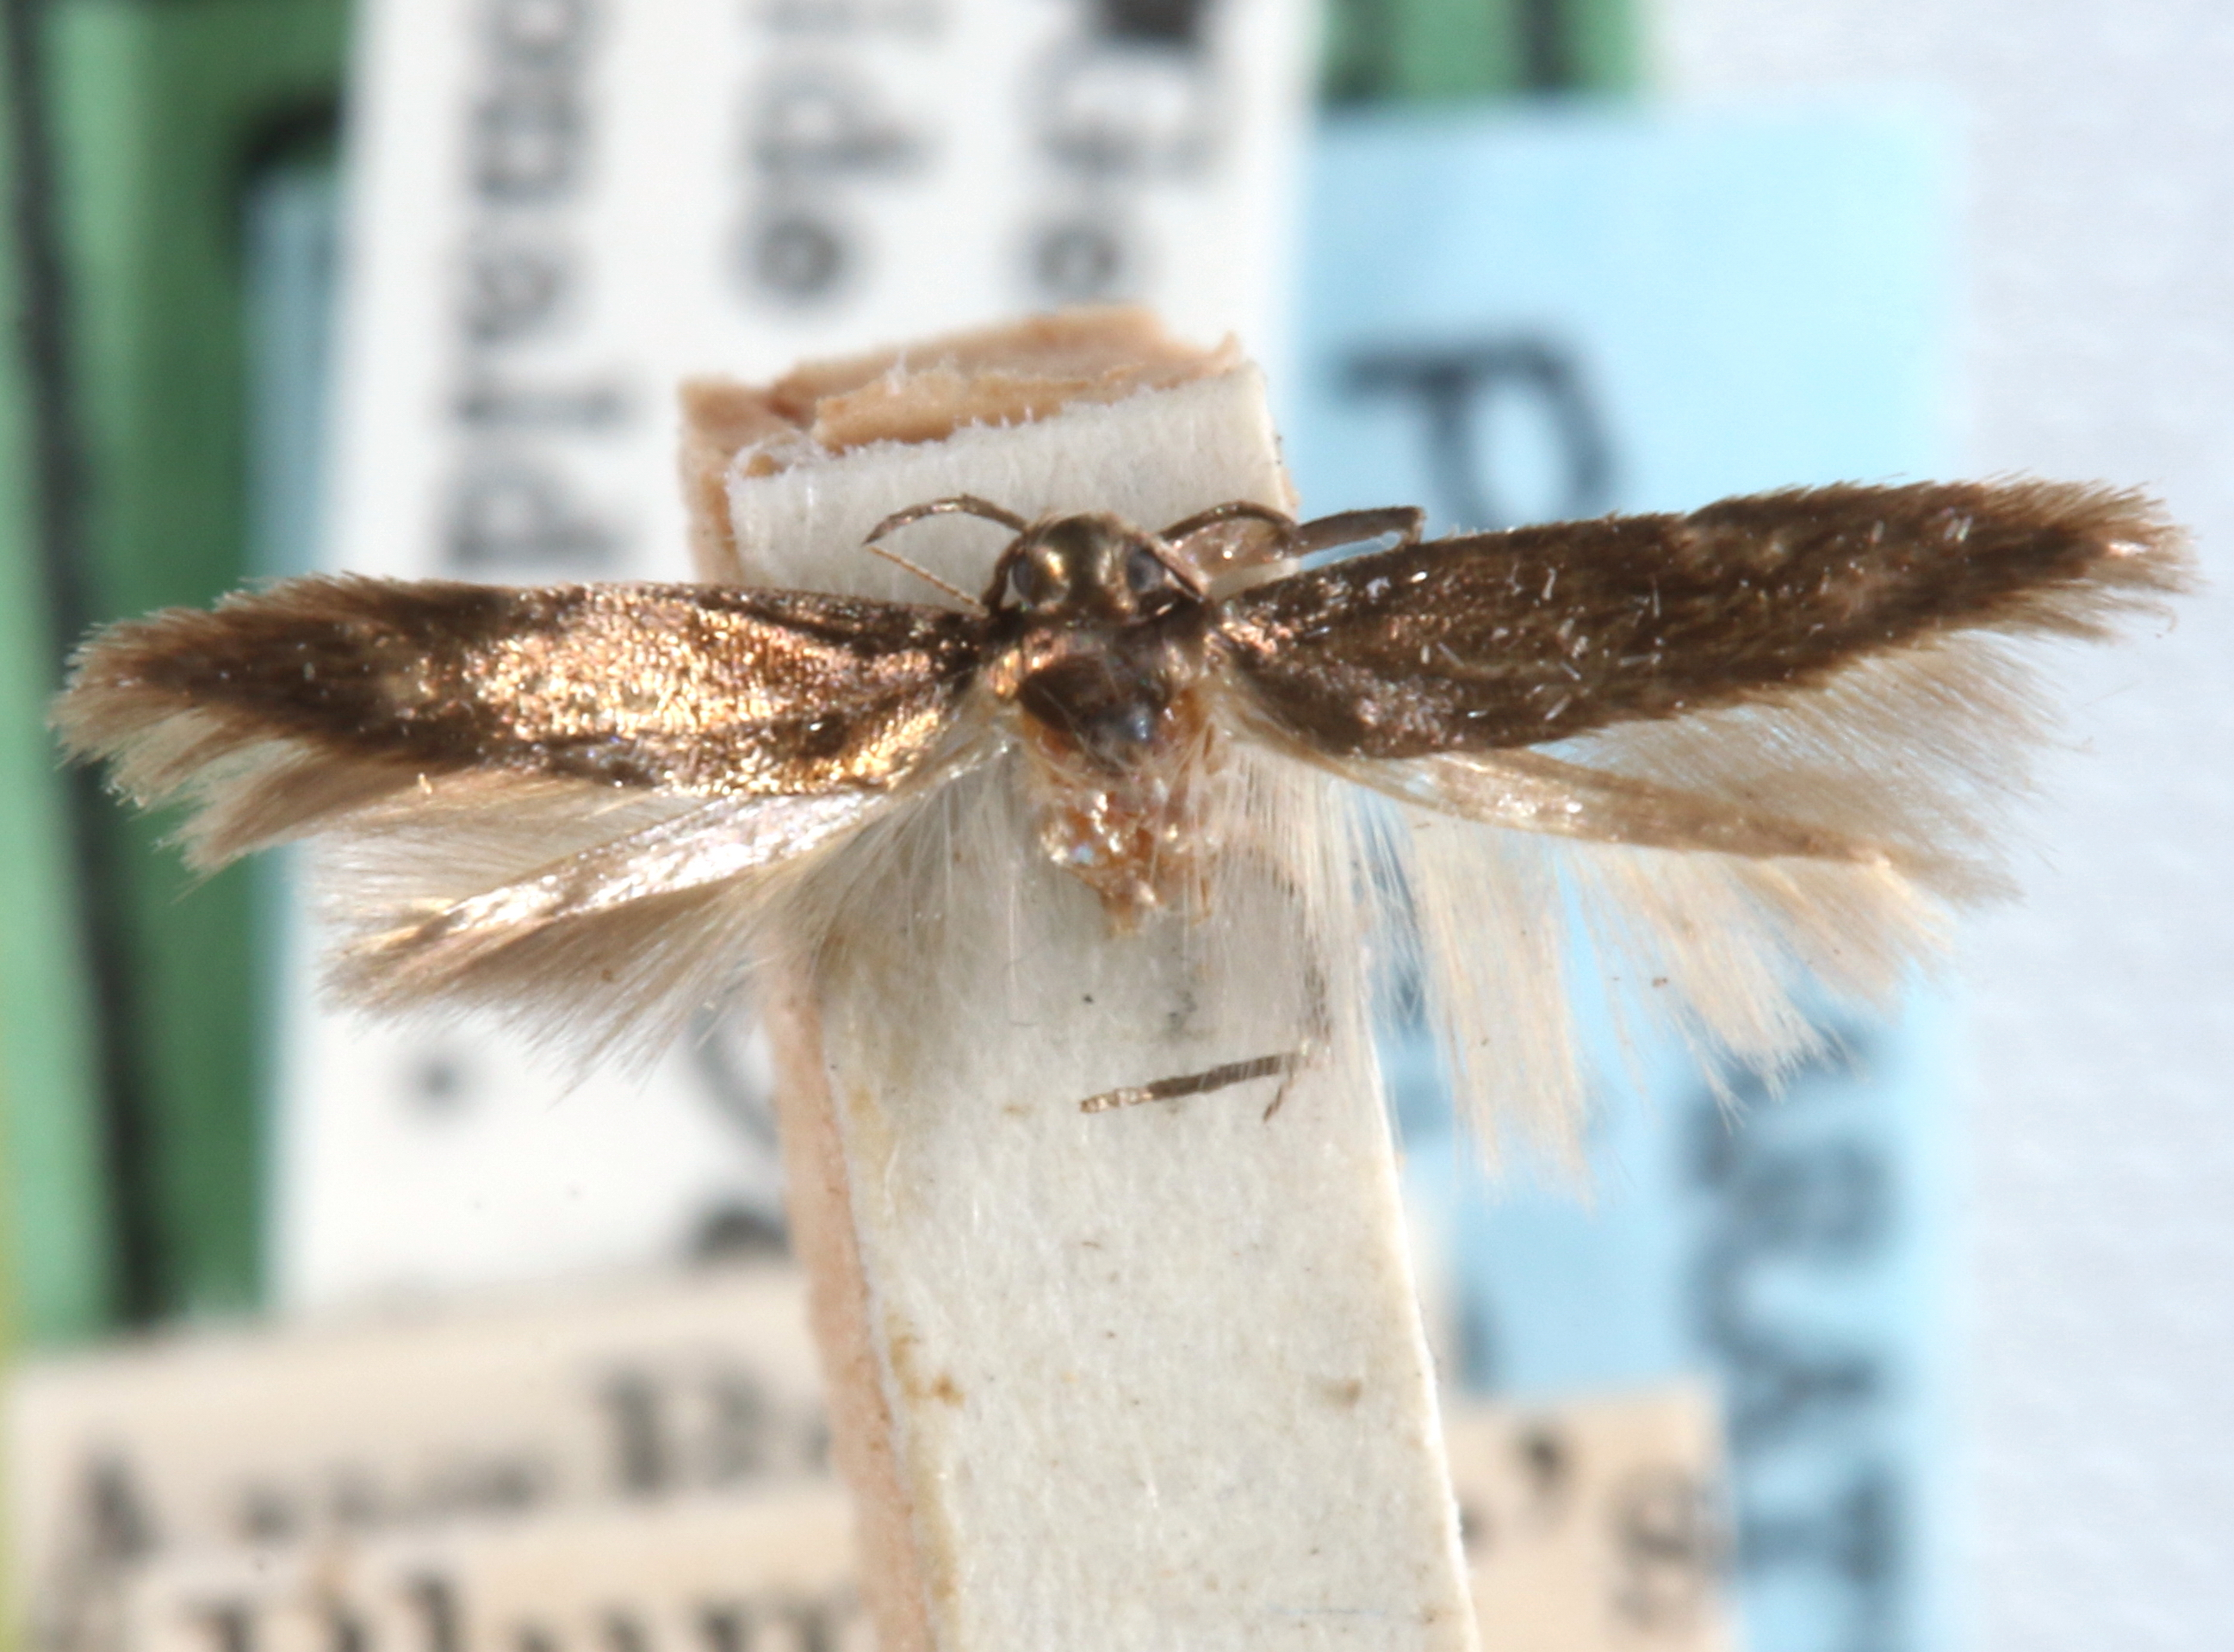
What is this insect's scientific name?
Periploca laeta
